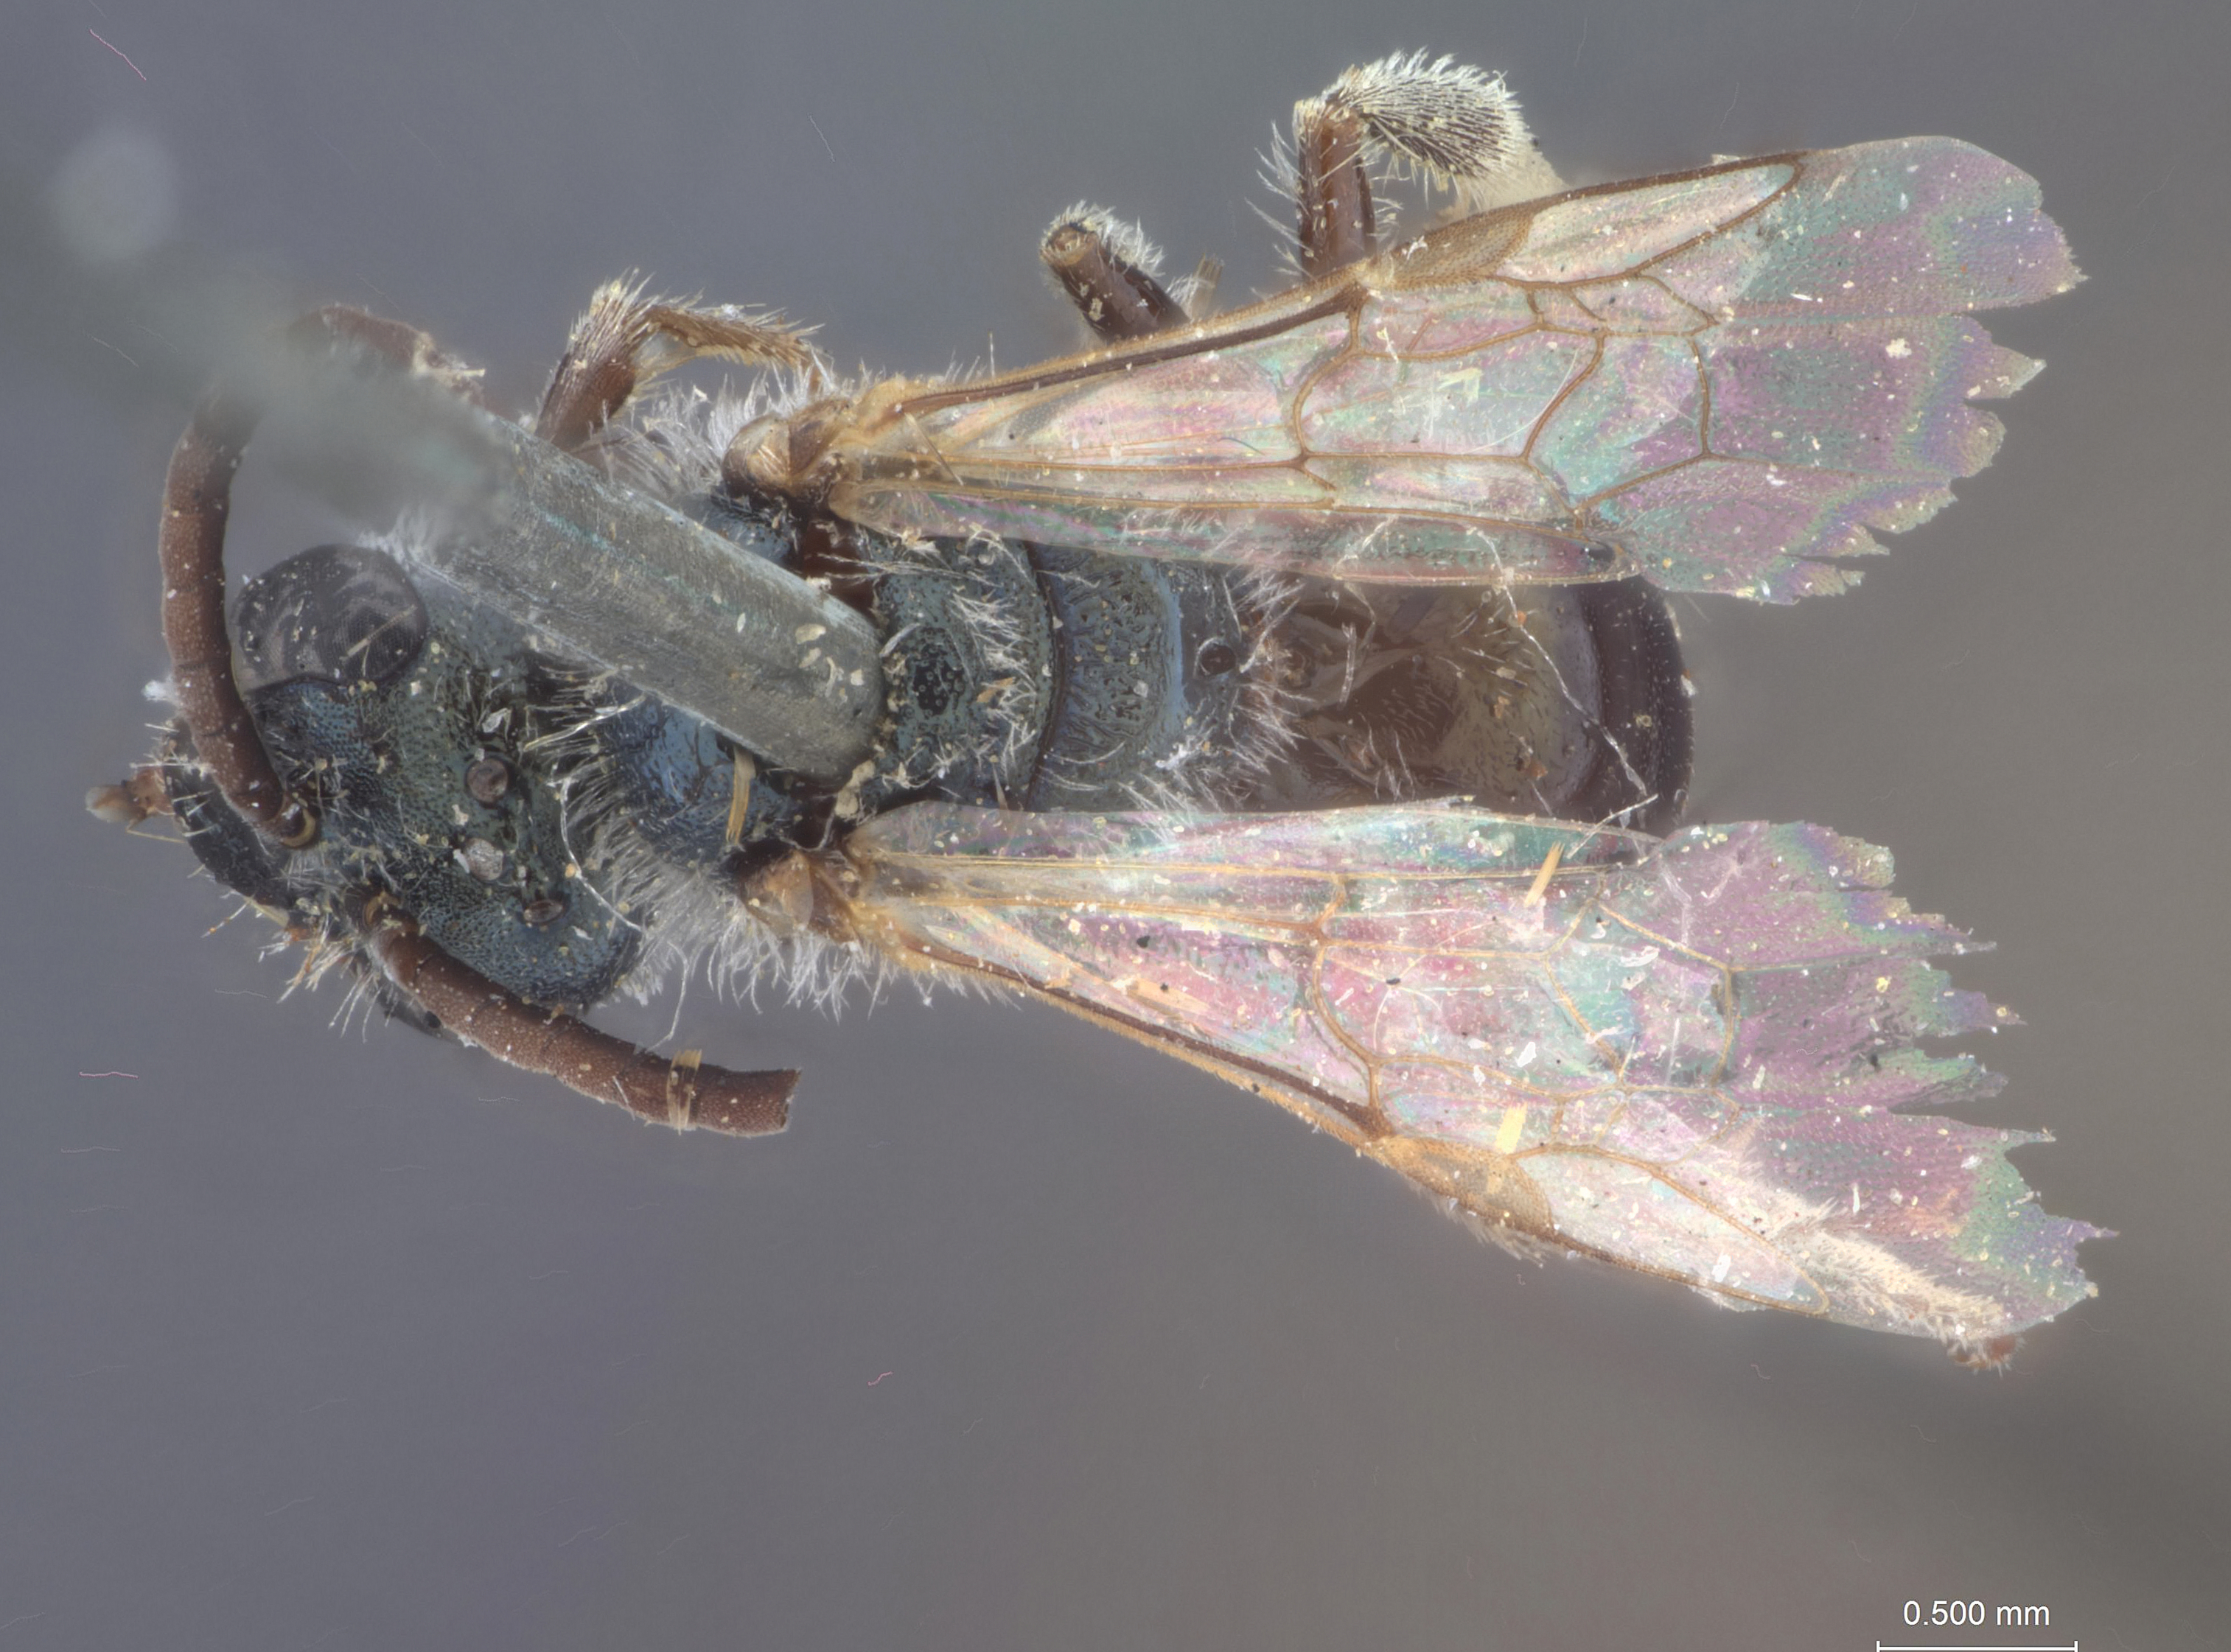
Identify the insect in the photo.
Halictus mollis
